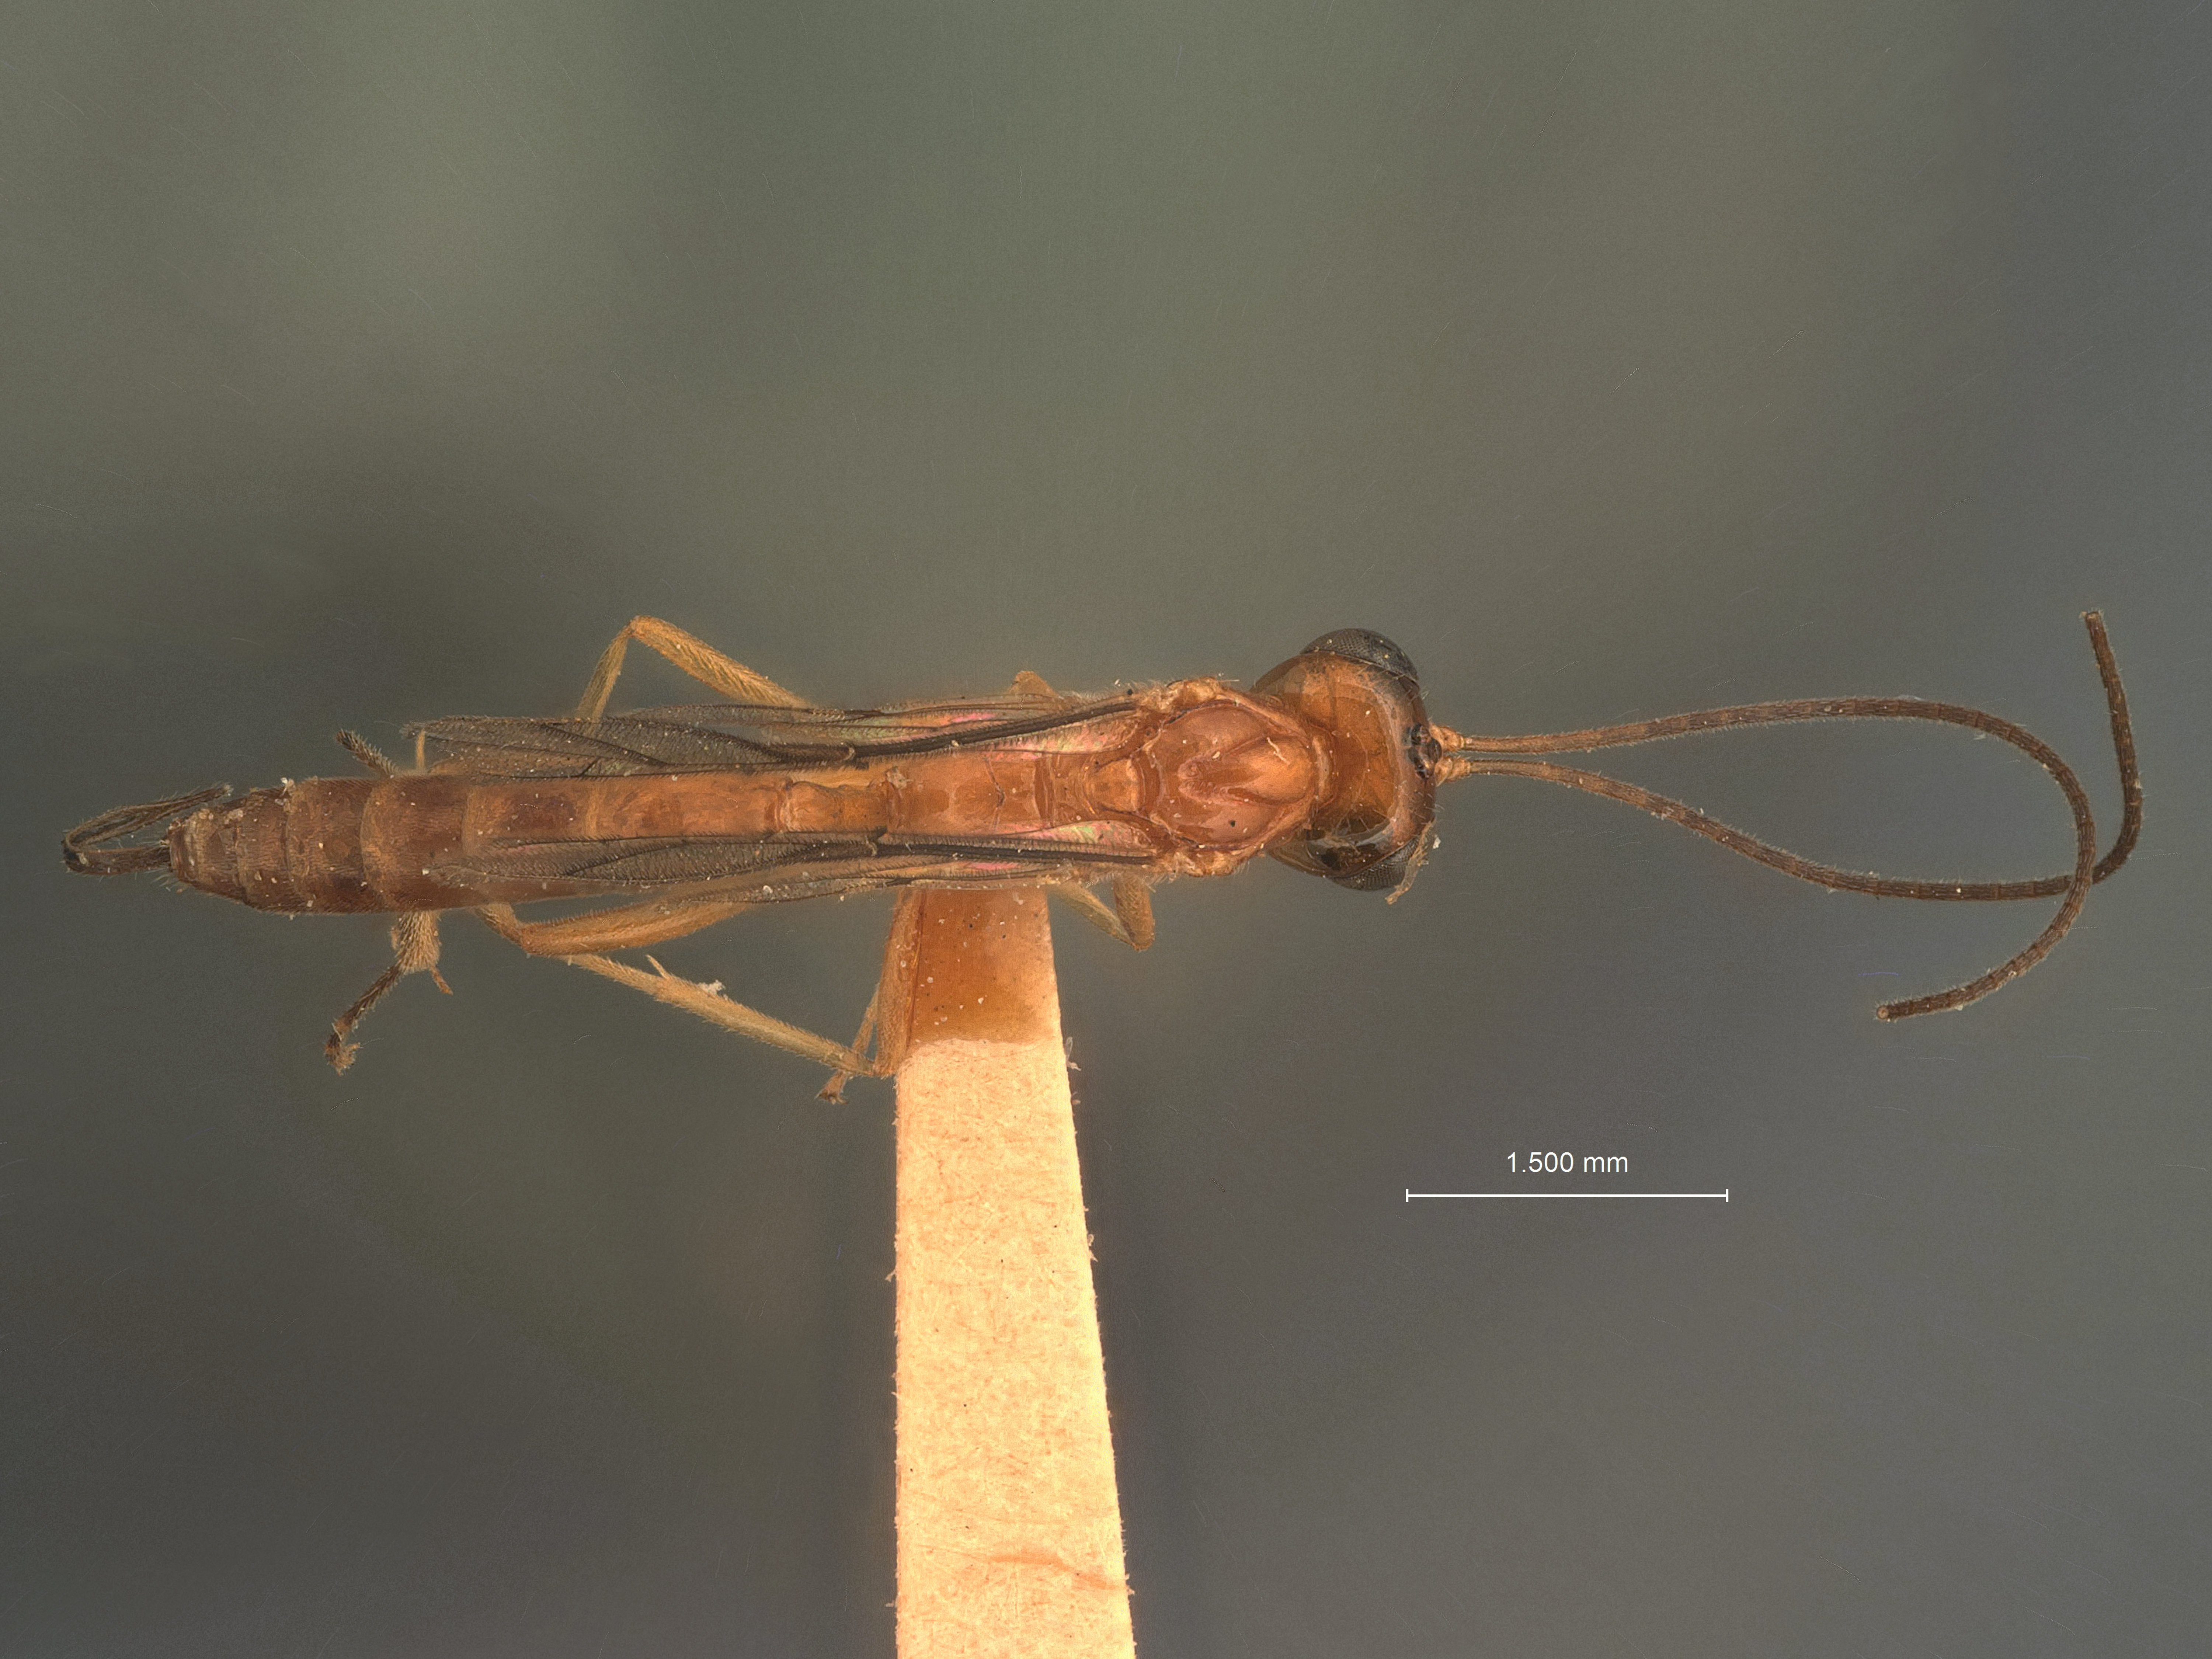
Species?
Diapetus parvus
